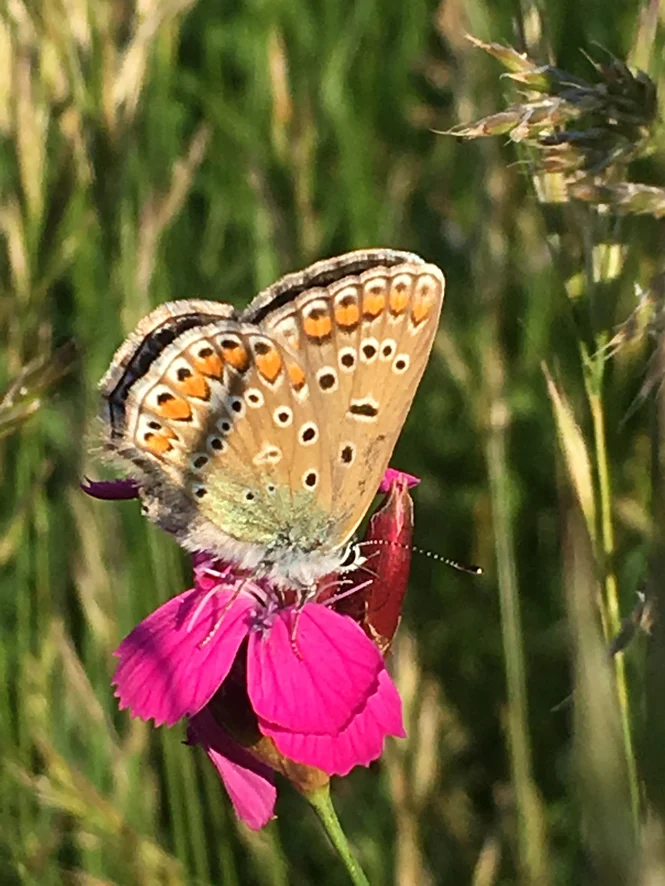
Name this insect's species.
Polyommatus icarus
